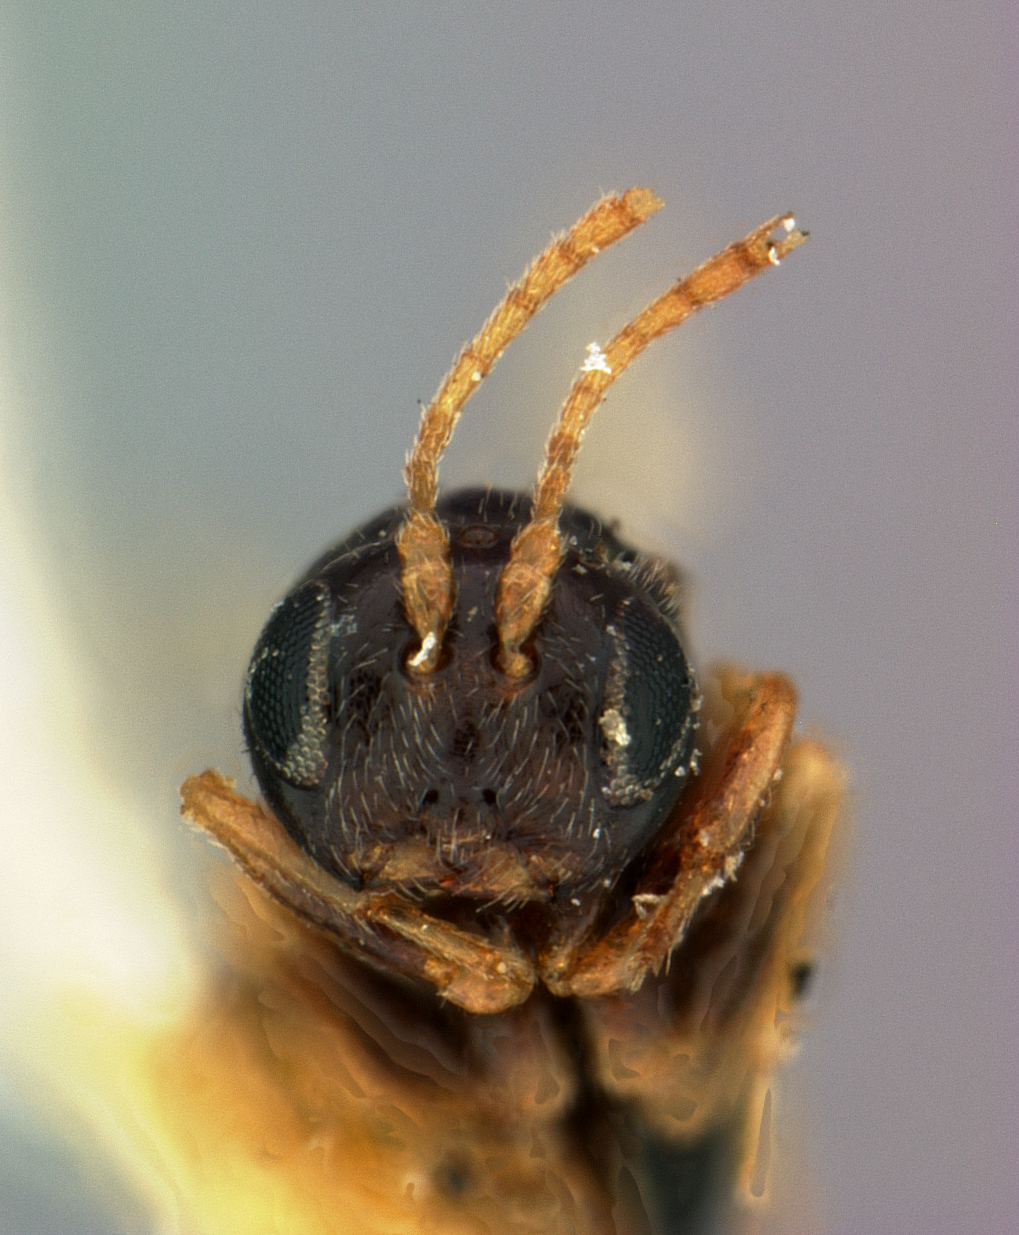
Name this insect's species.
Callirhytis parvifoliae
